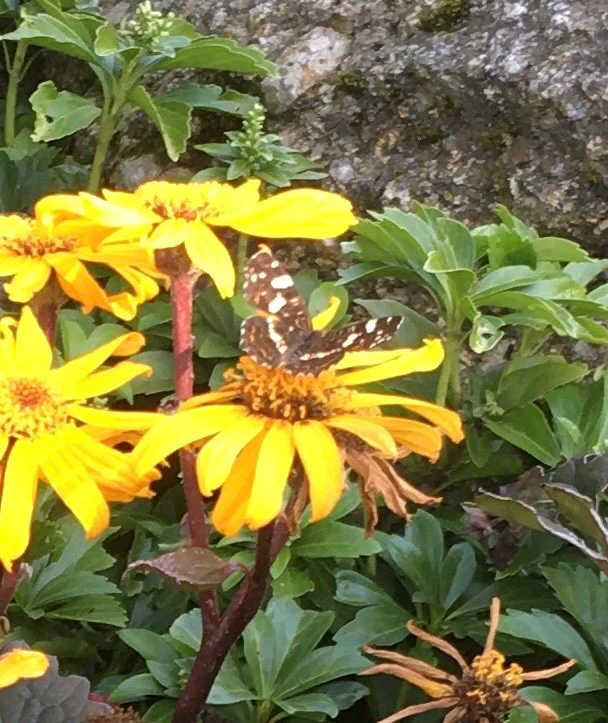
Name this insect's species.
Araschnia levana
